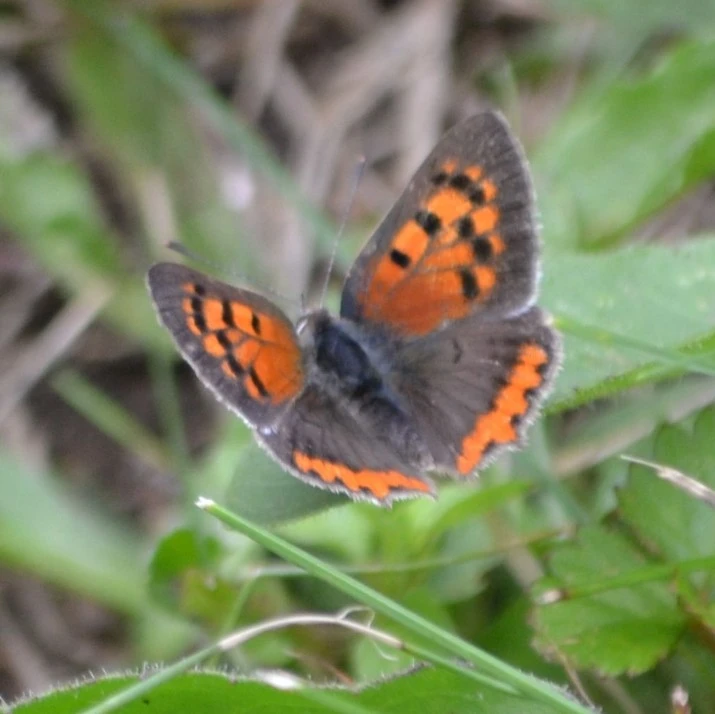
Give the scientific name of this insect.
Lycaena phlaeas
